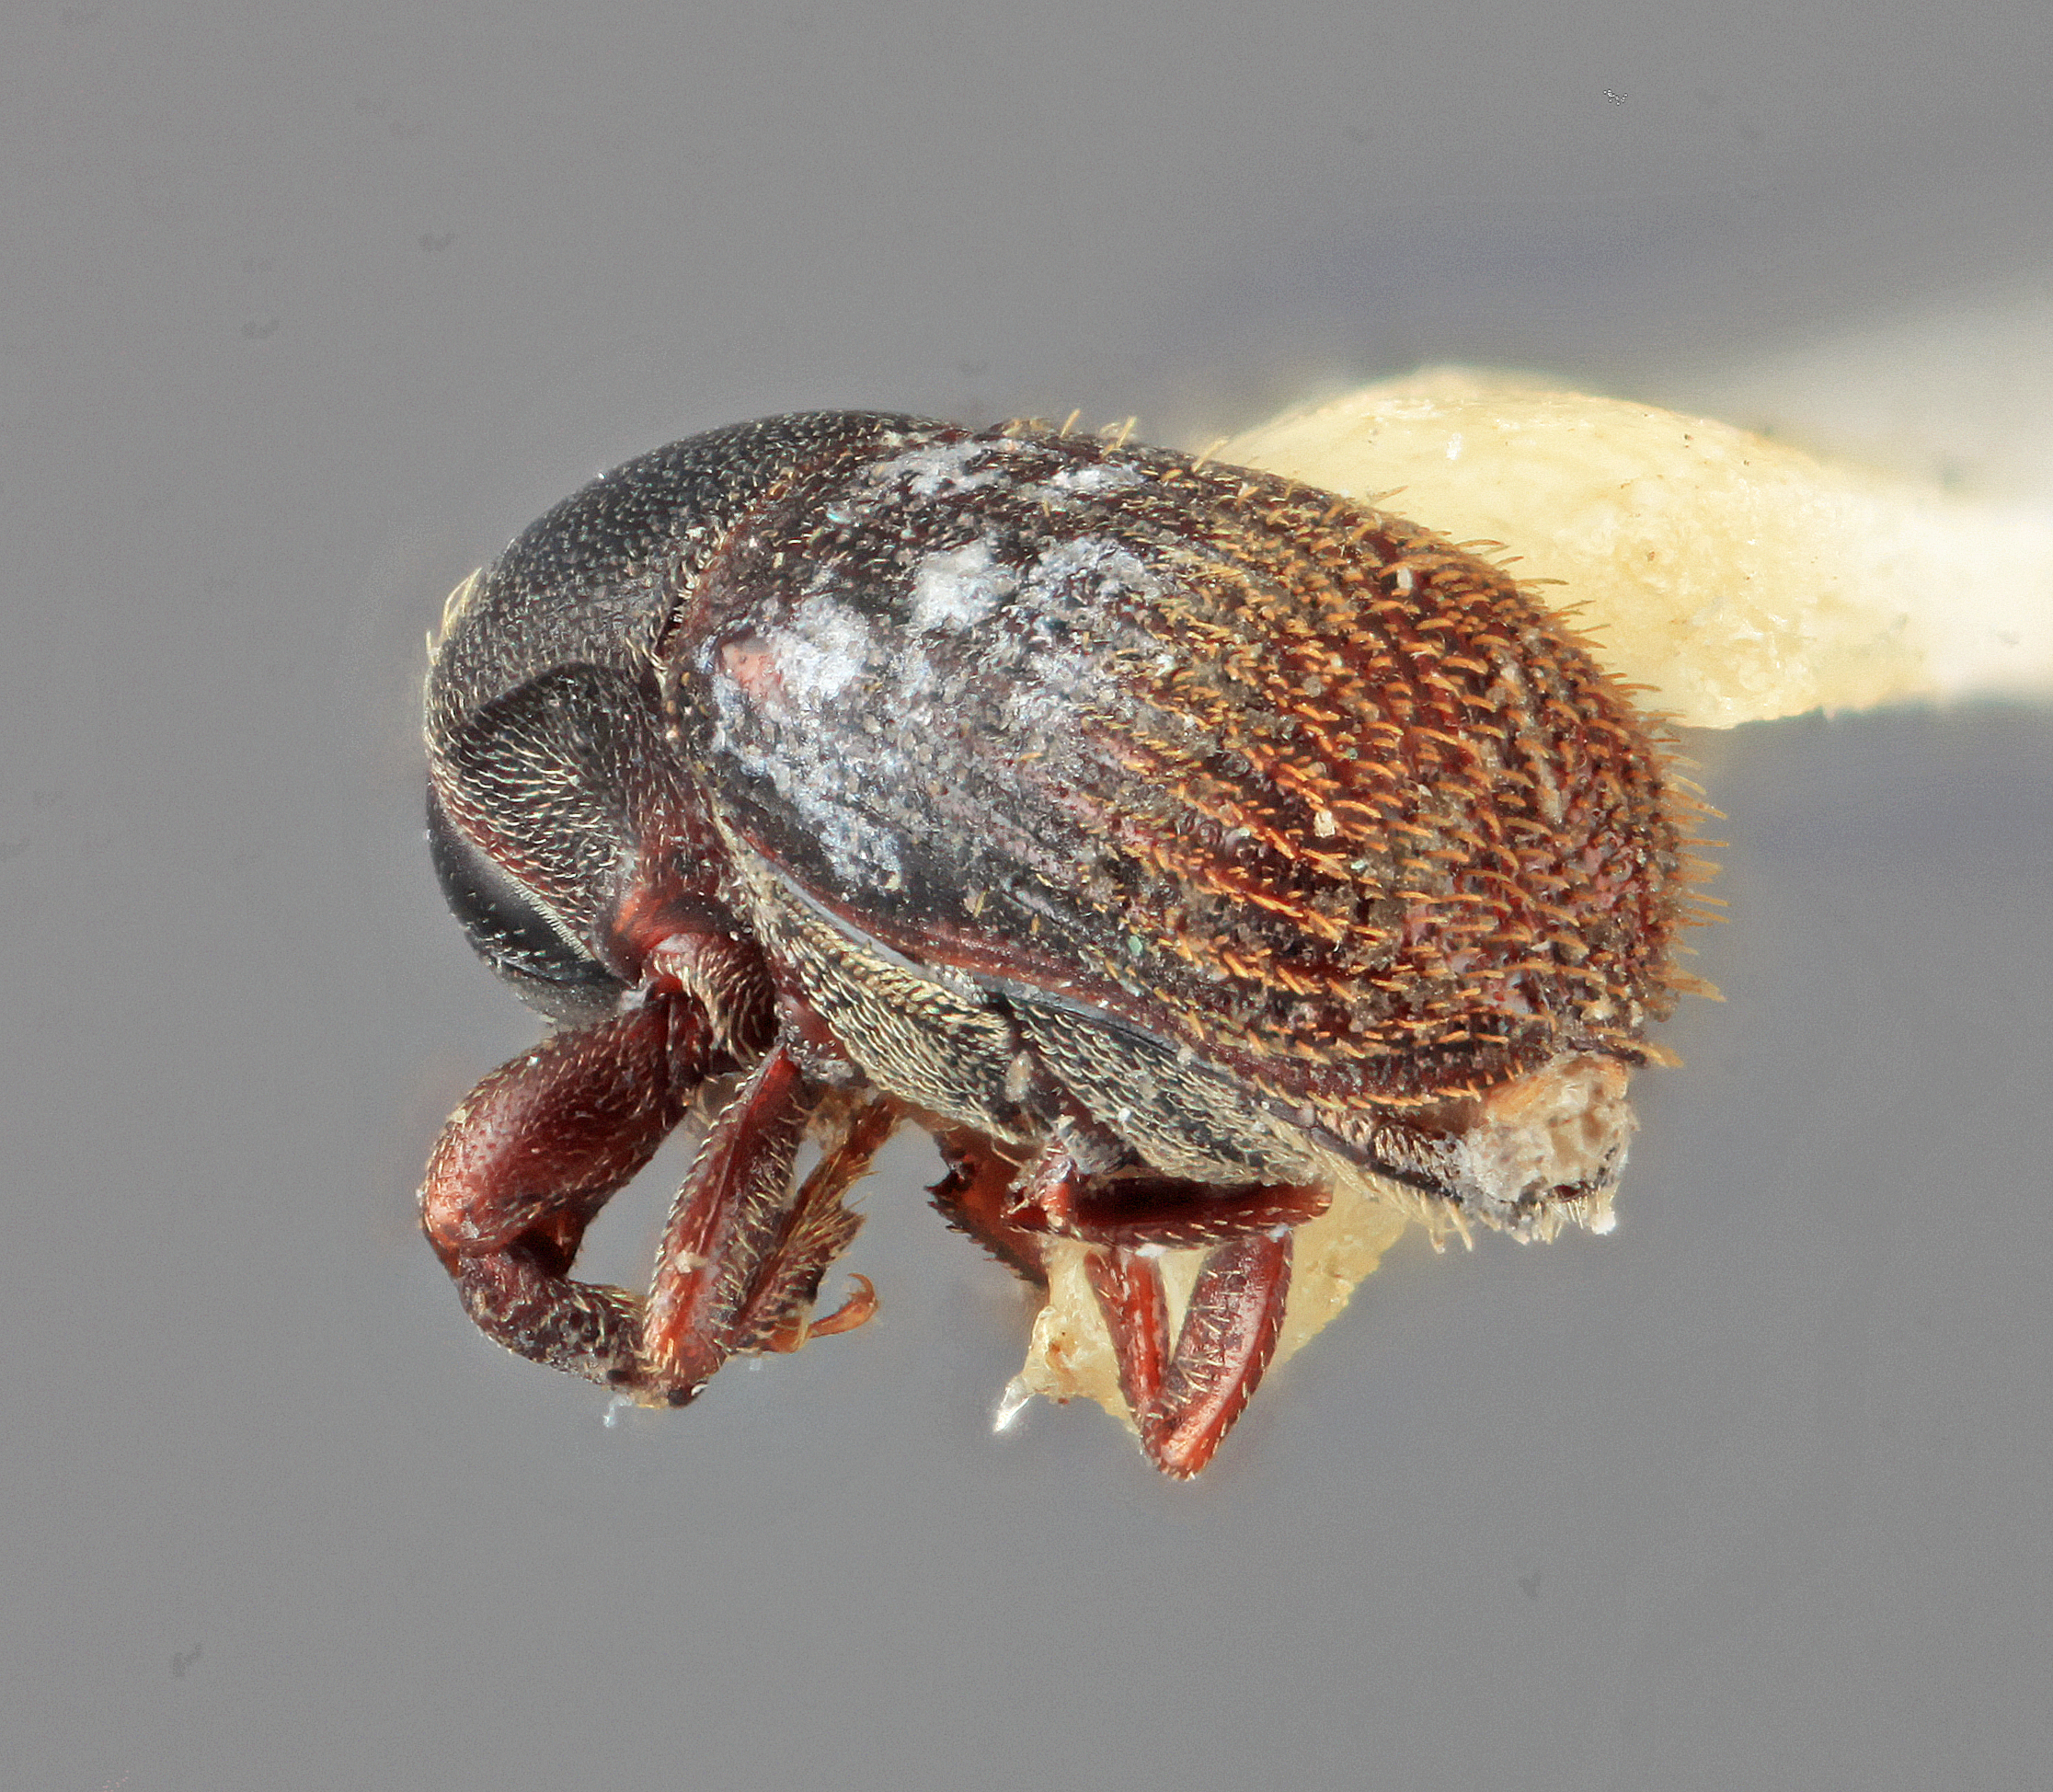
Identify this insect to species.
Cnesinus frontalis
